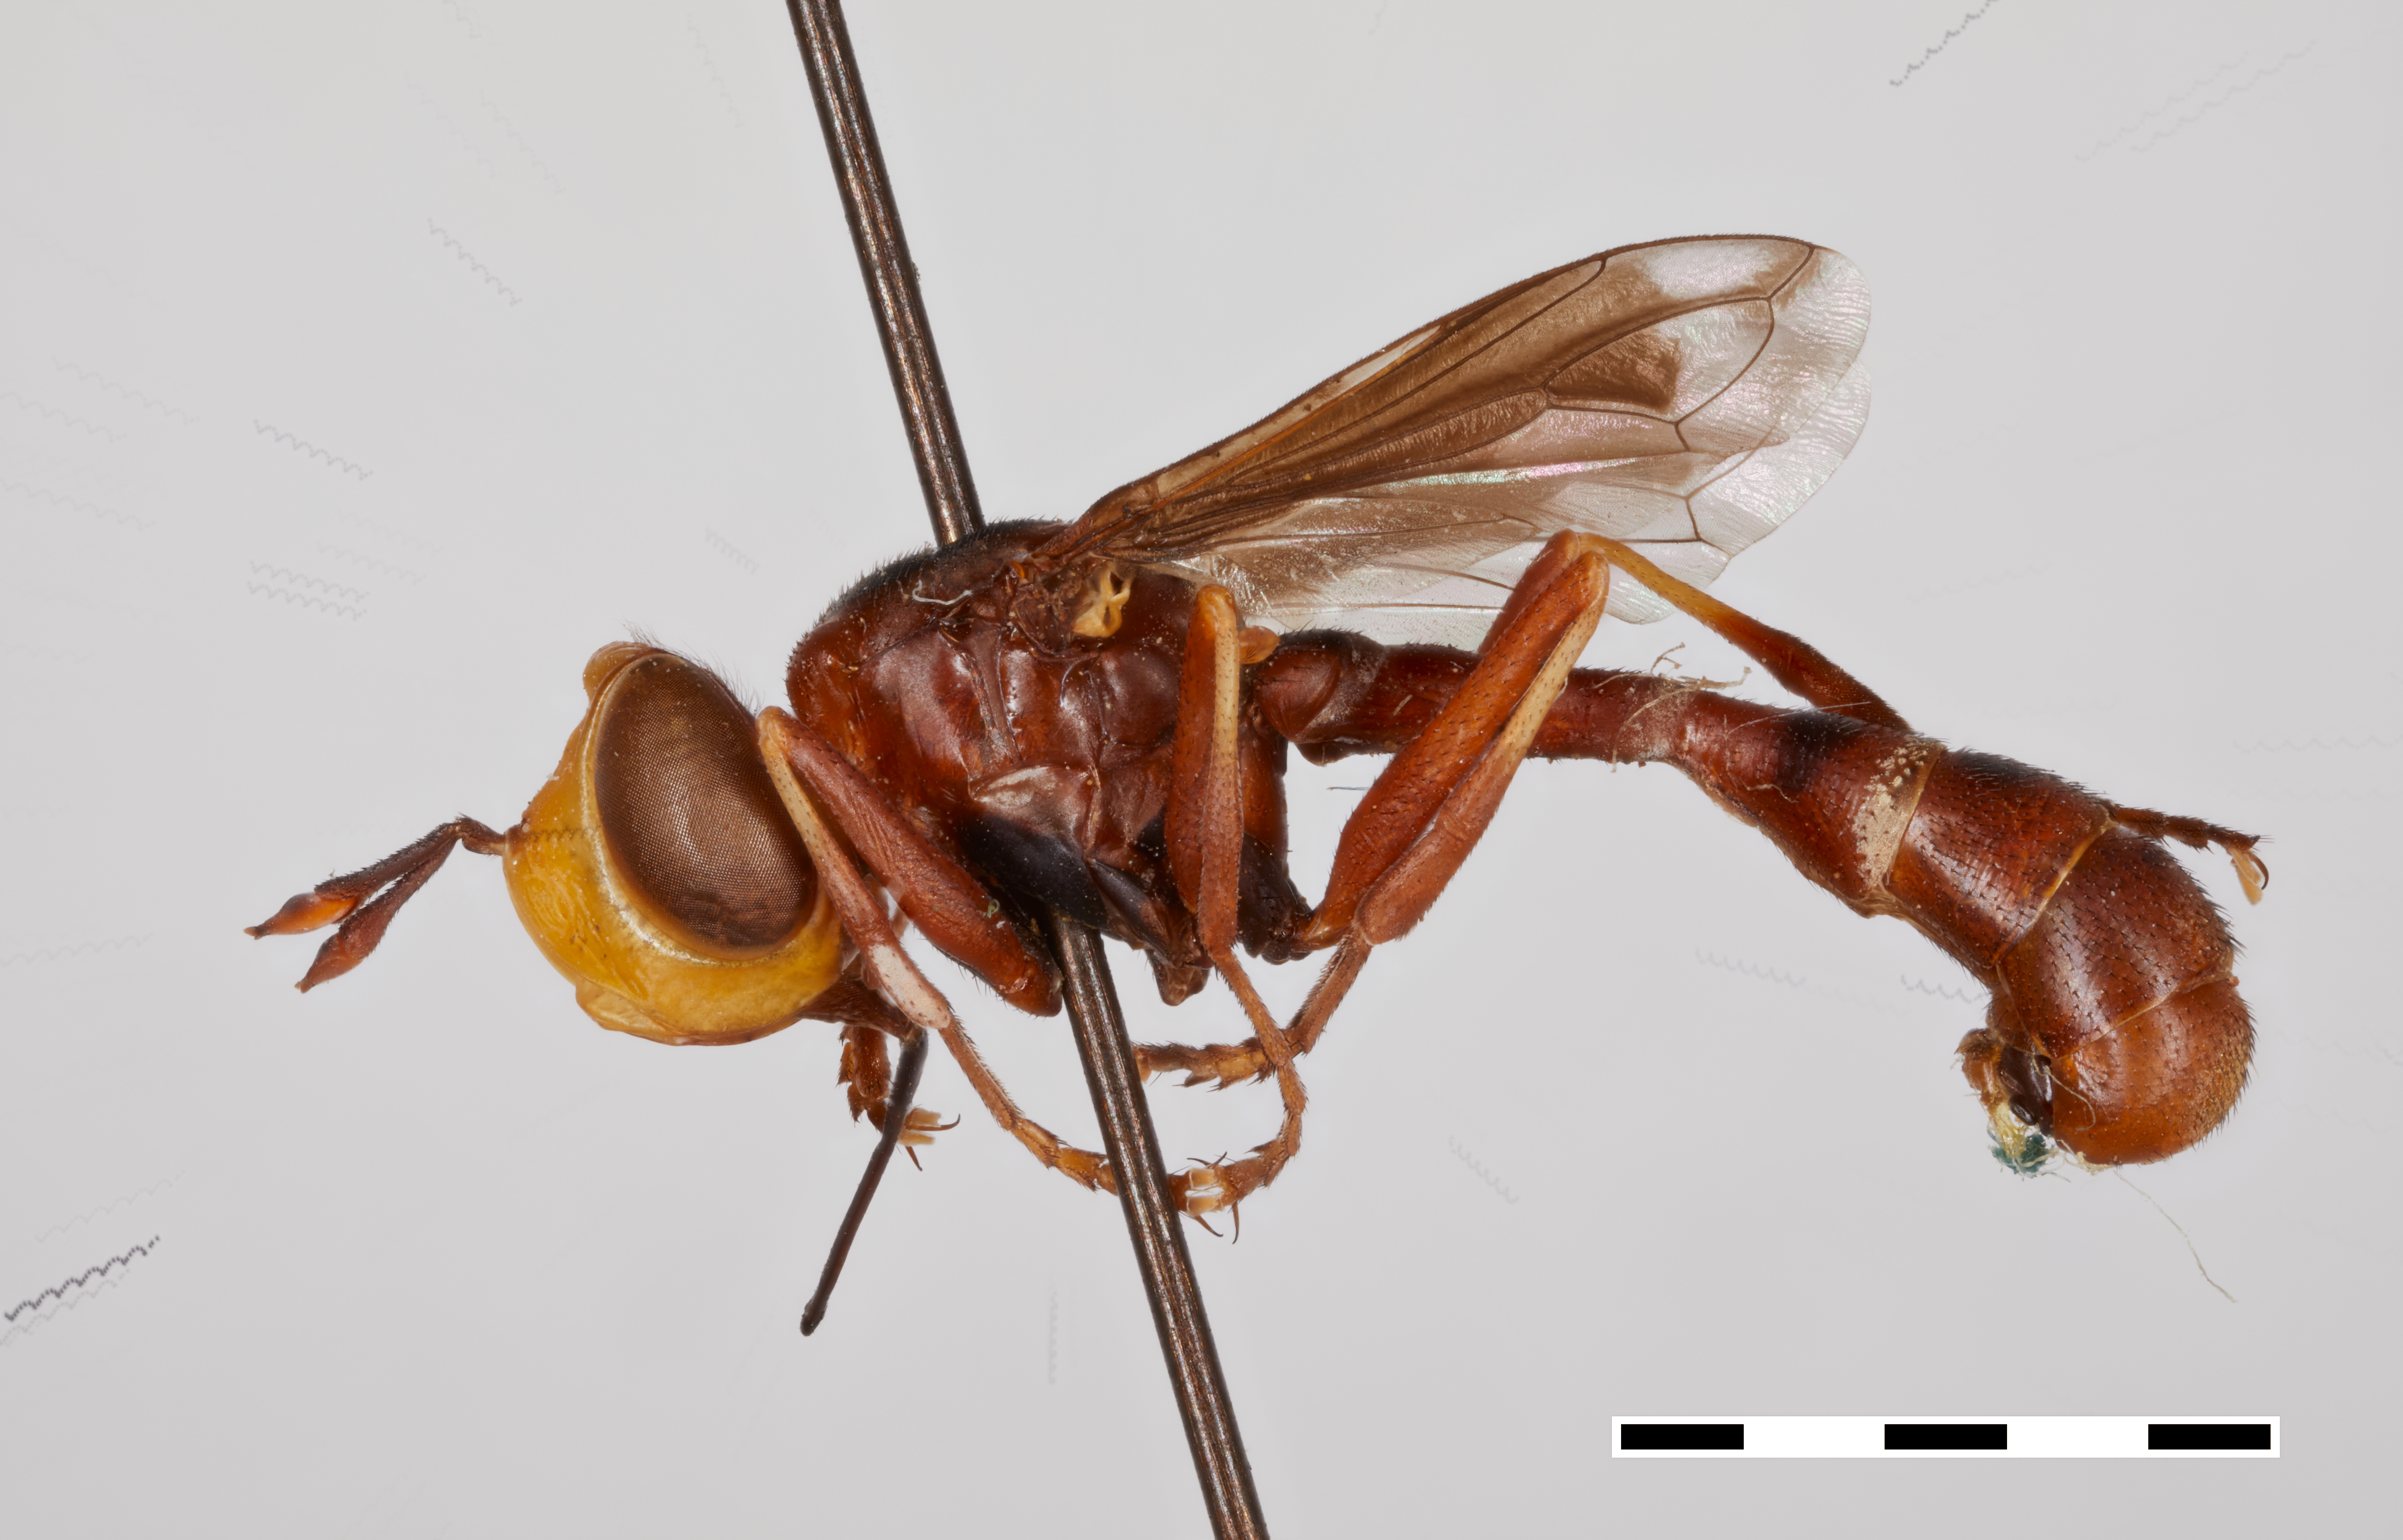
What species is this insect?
Physocephala maculigera
